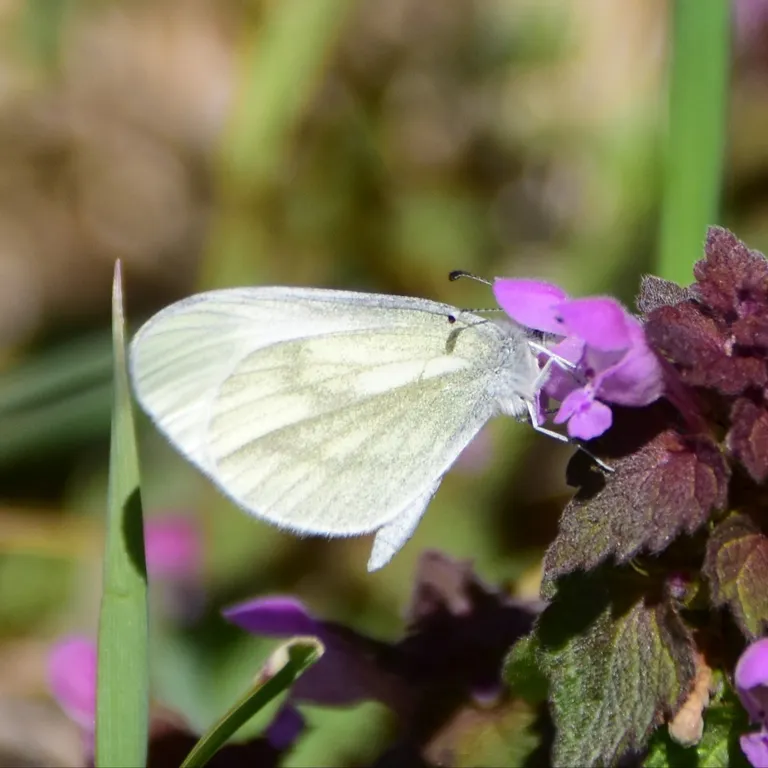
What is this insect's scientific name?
Leptidea sinapis/juvernica
